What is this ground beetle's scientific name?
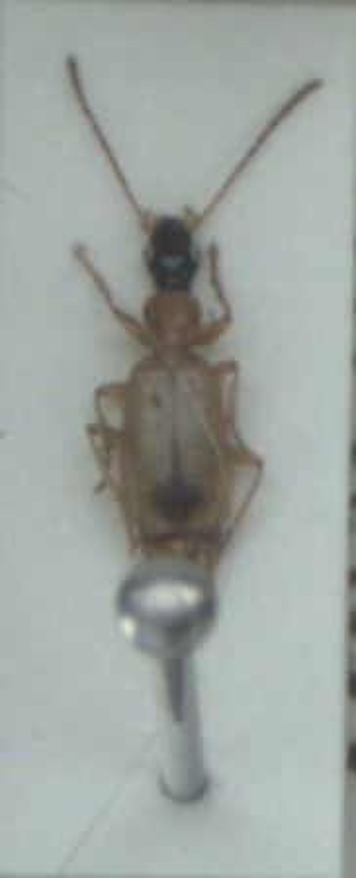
Demetrias monostigma
